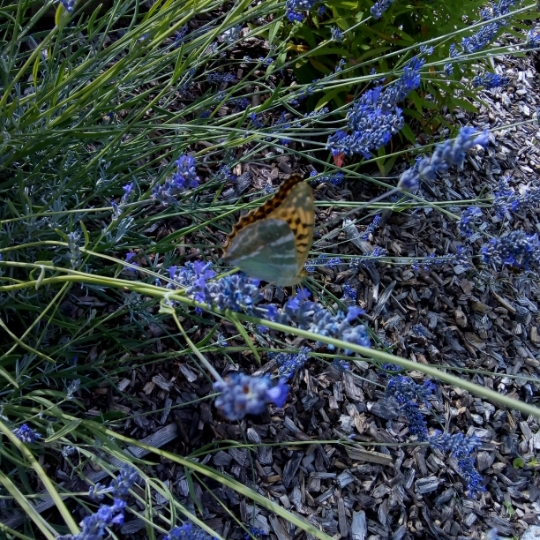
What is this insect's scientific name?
Argynnis paphia
